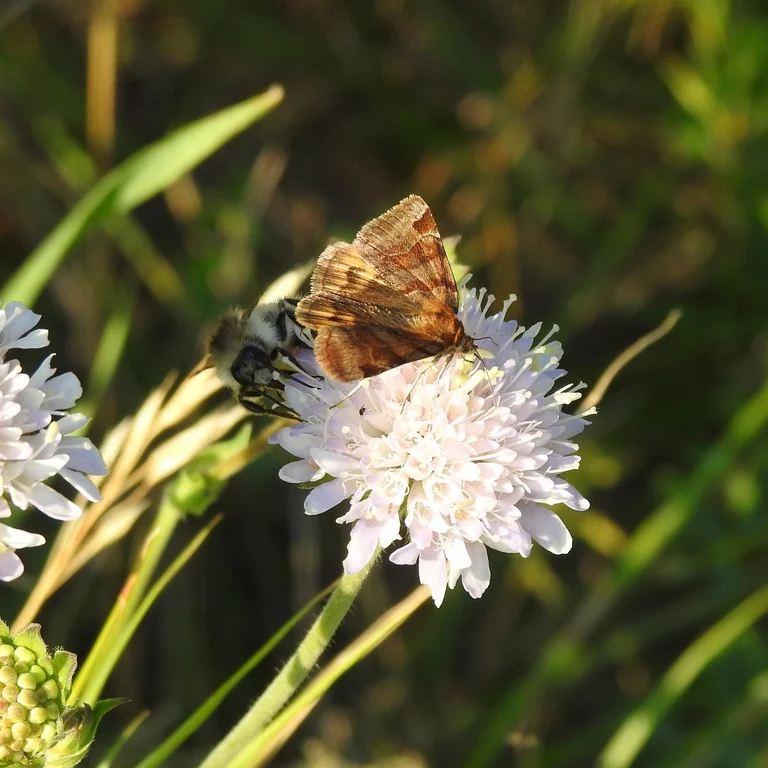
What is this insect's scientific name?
Euclidia glyphica
